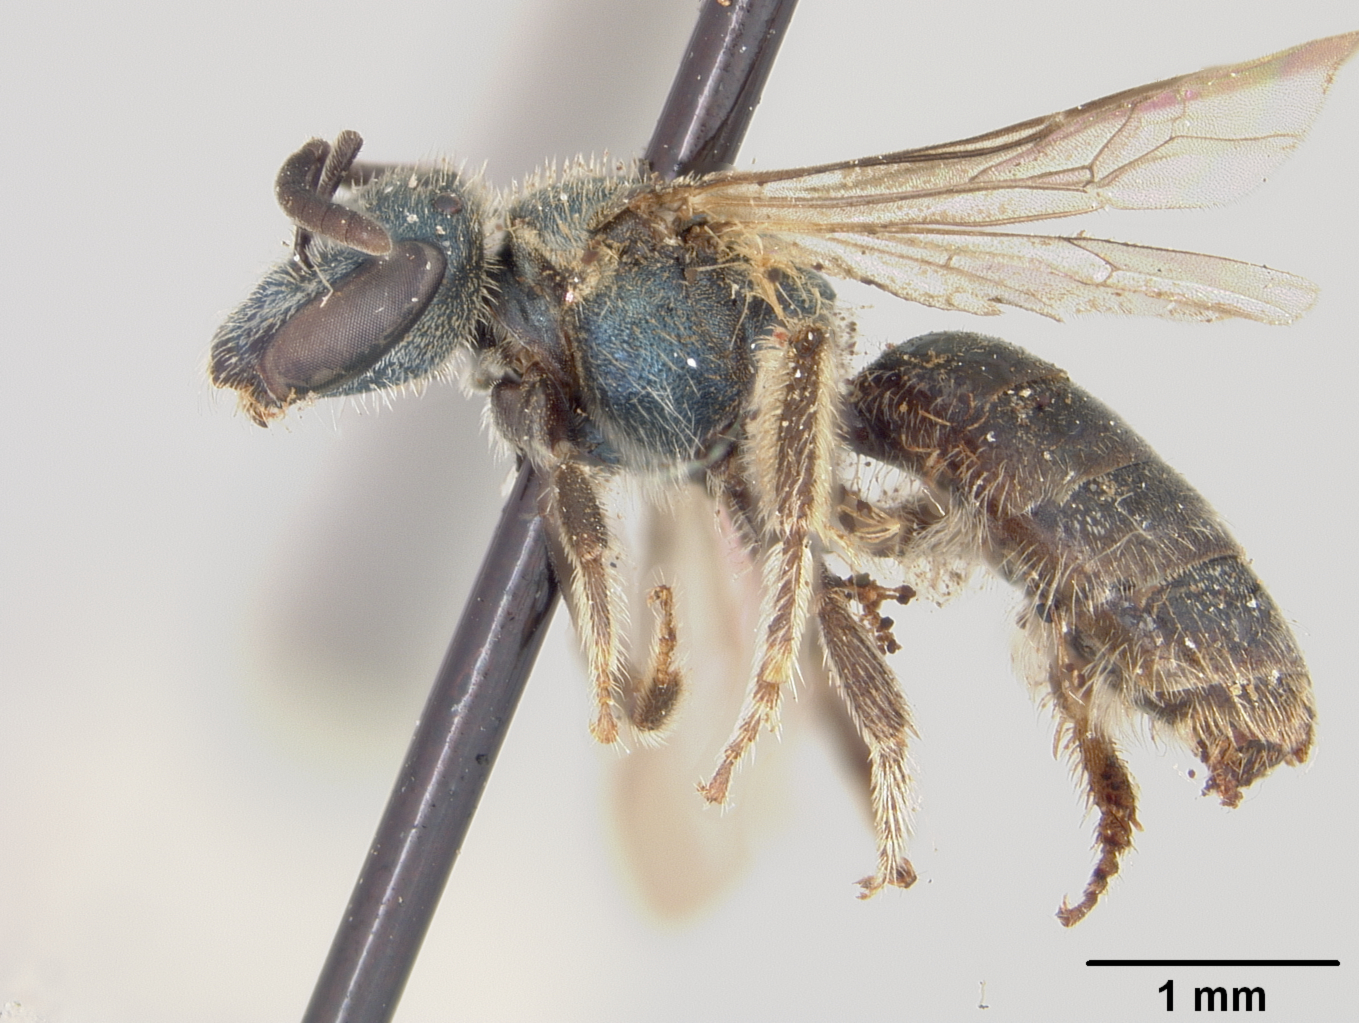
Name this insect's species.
Halictus plumbeus
